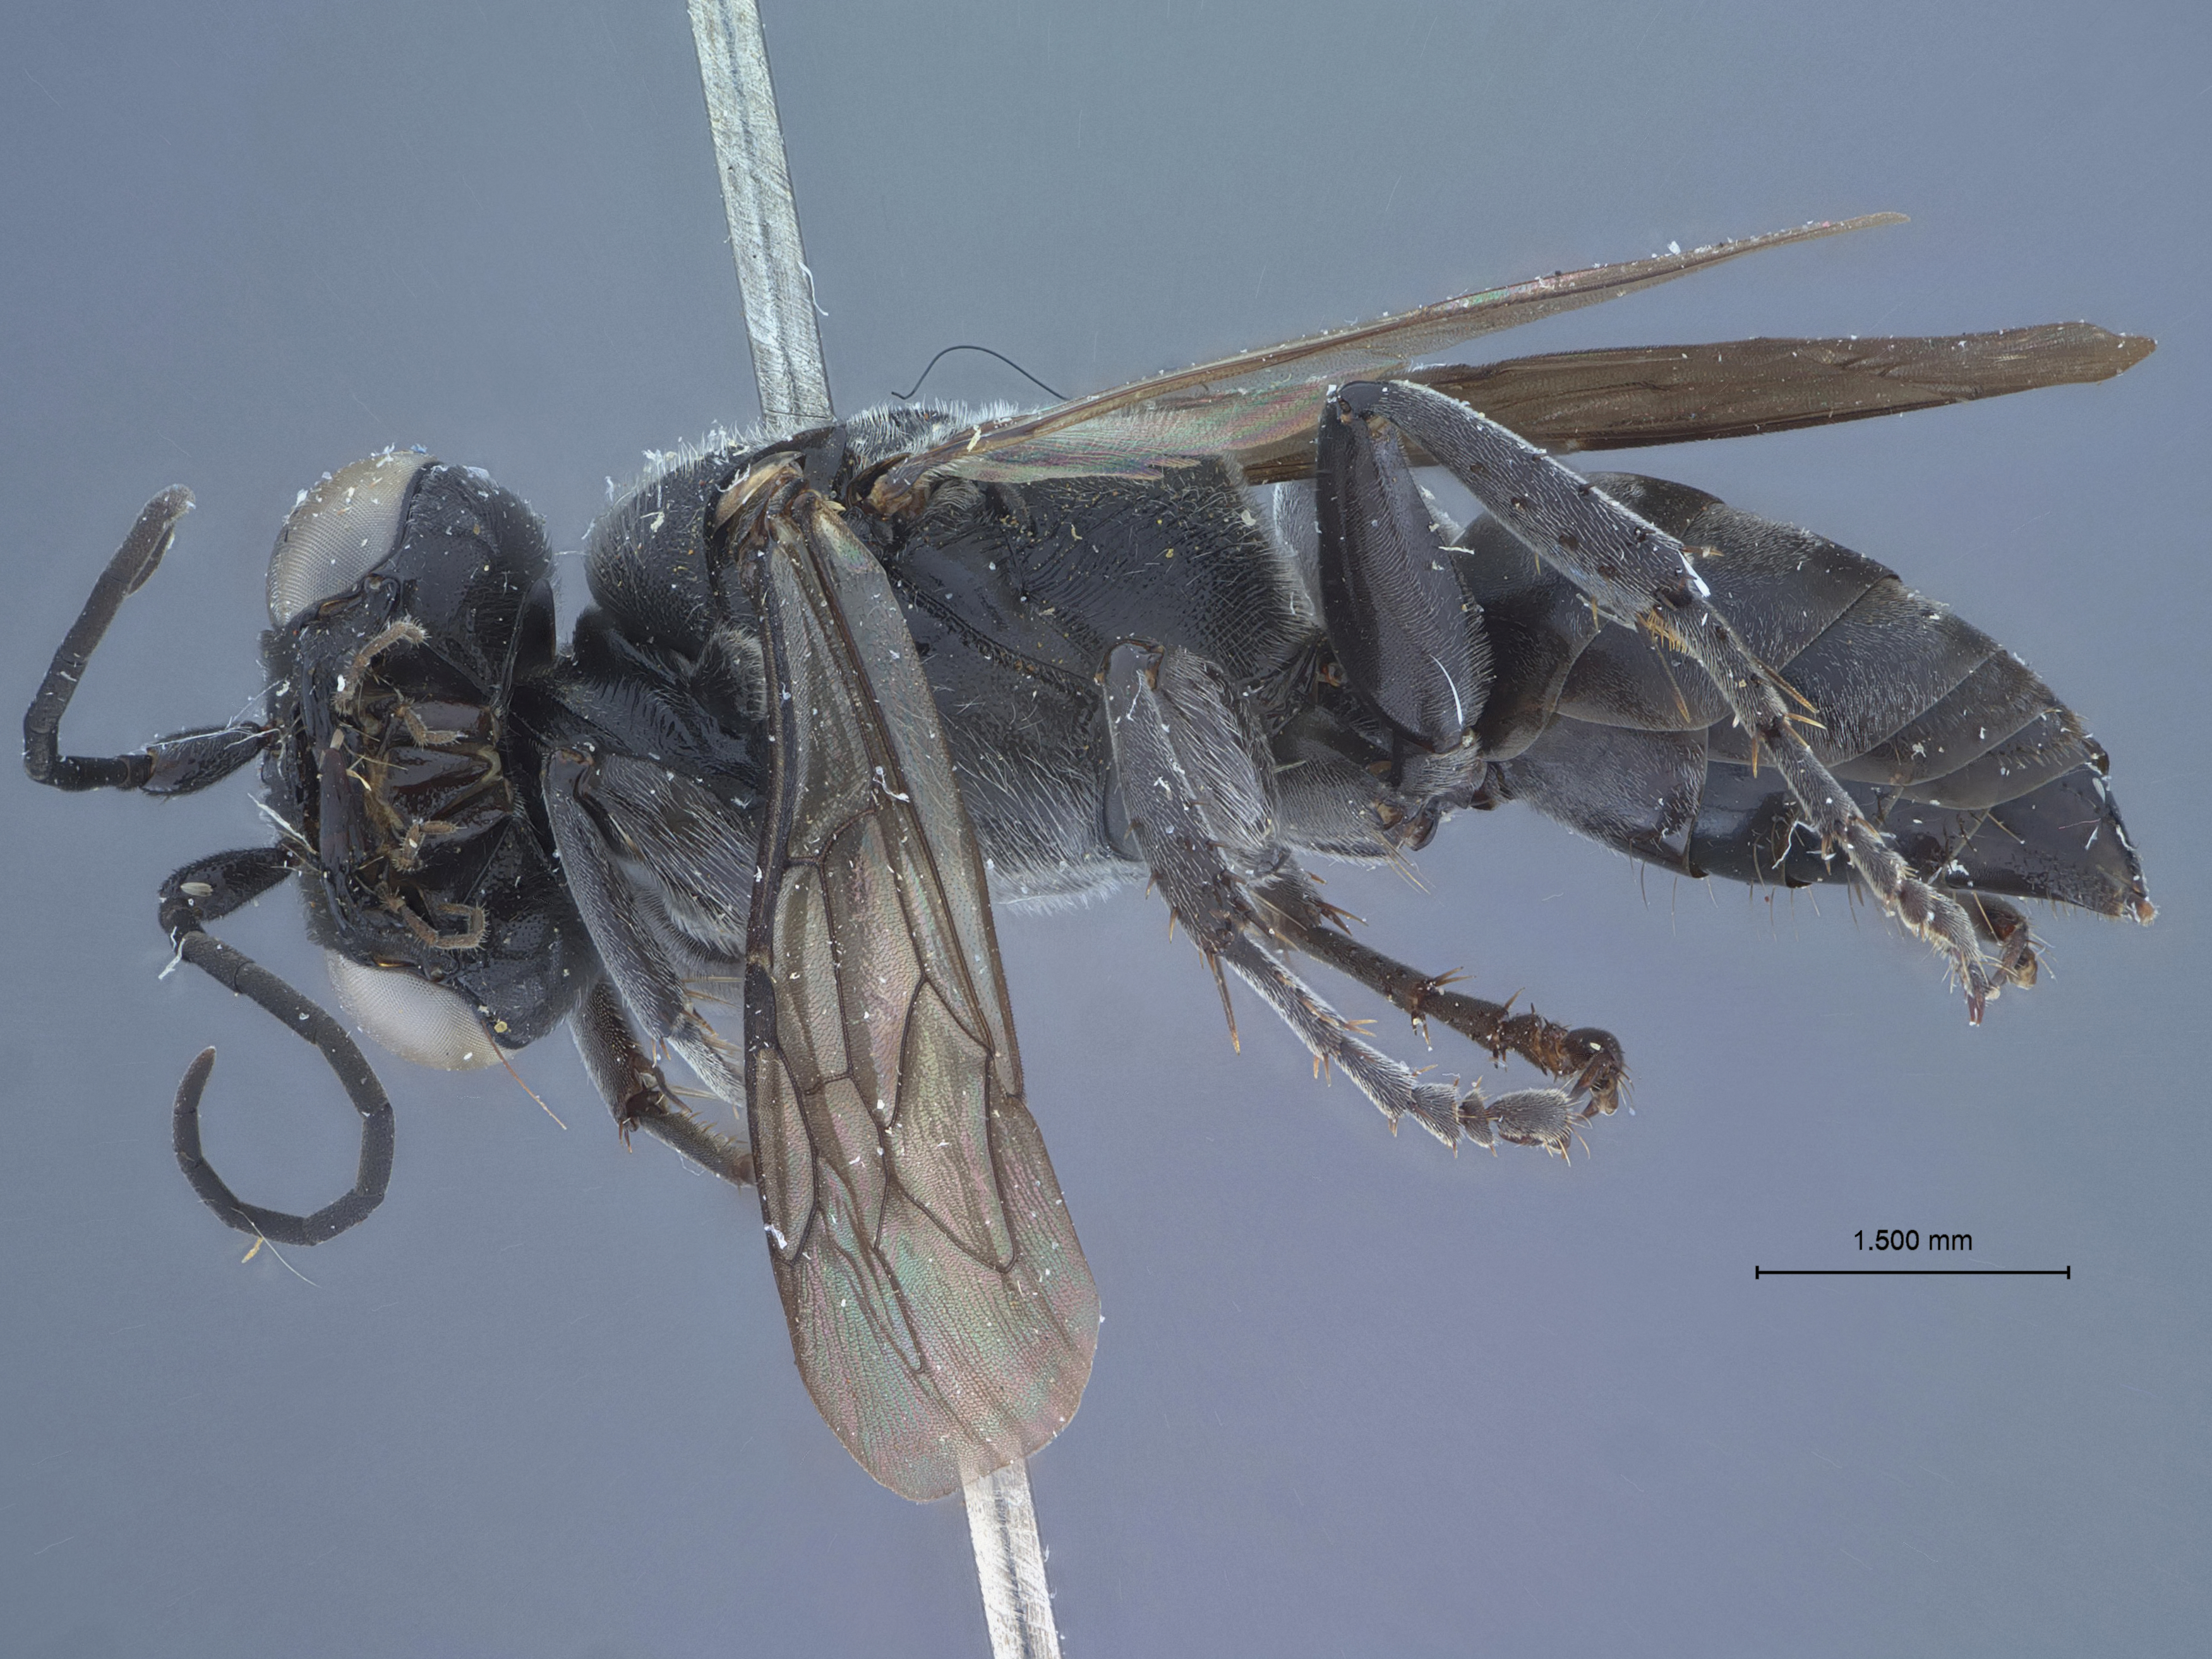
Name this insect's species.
Tachysphex drymobius
